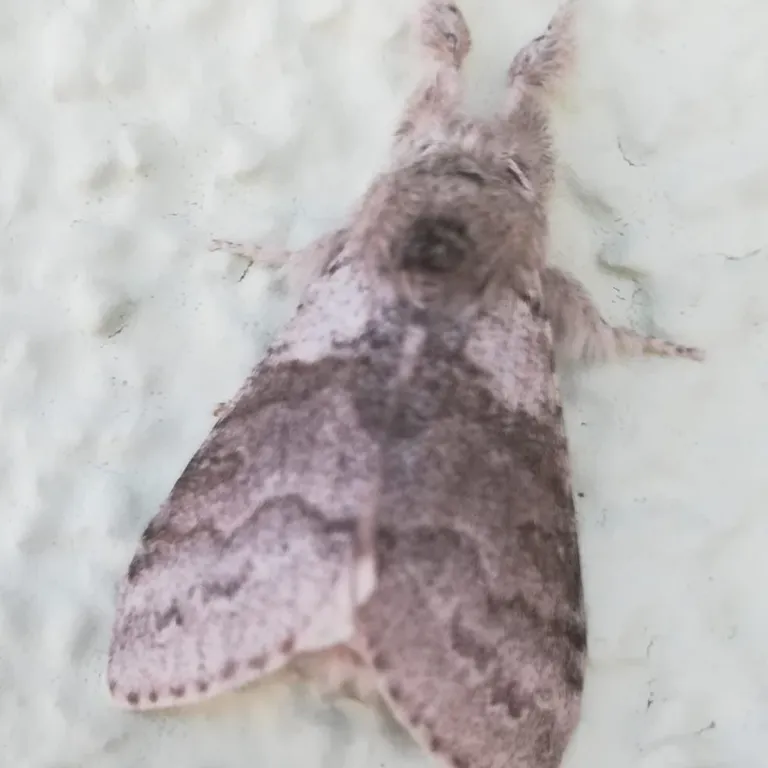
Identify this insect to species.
Calliteara pudibunda
